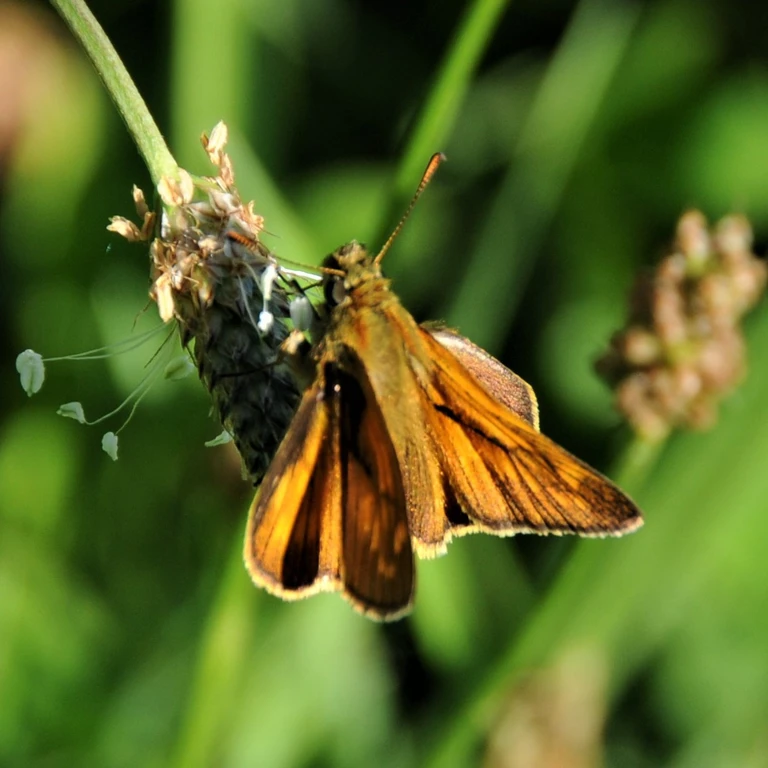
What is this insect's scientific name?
Ochlodes sylvanus (also Ochlodes venata)
